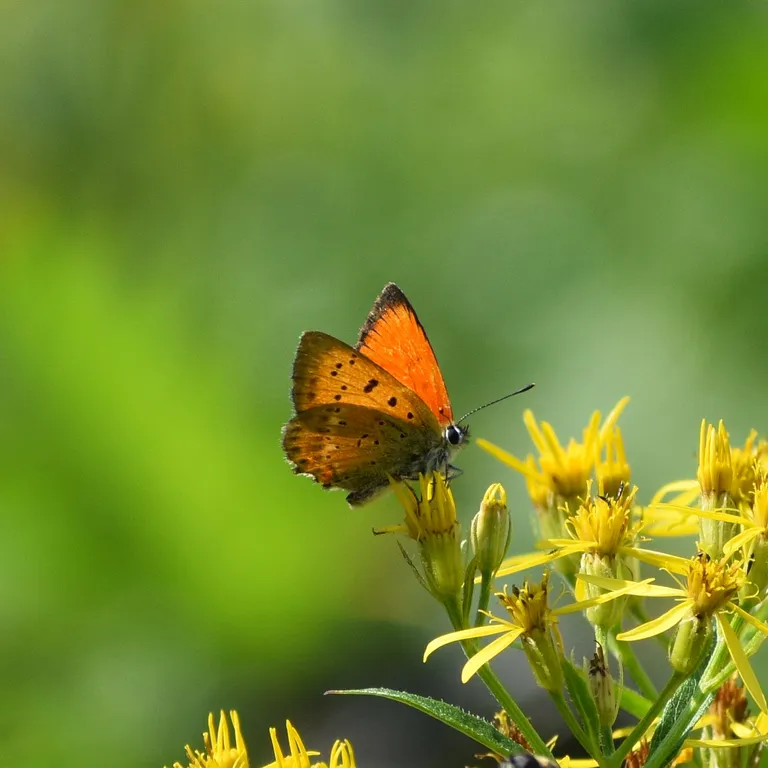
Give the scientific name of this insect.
Lycaena virgaureae
